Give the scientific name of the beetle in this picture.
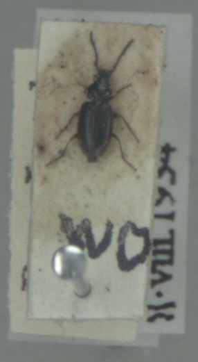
Bembidion lunulatum
